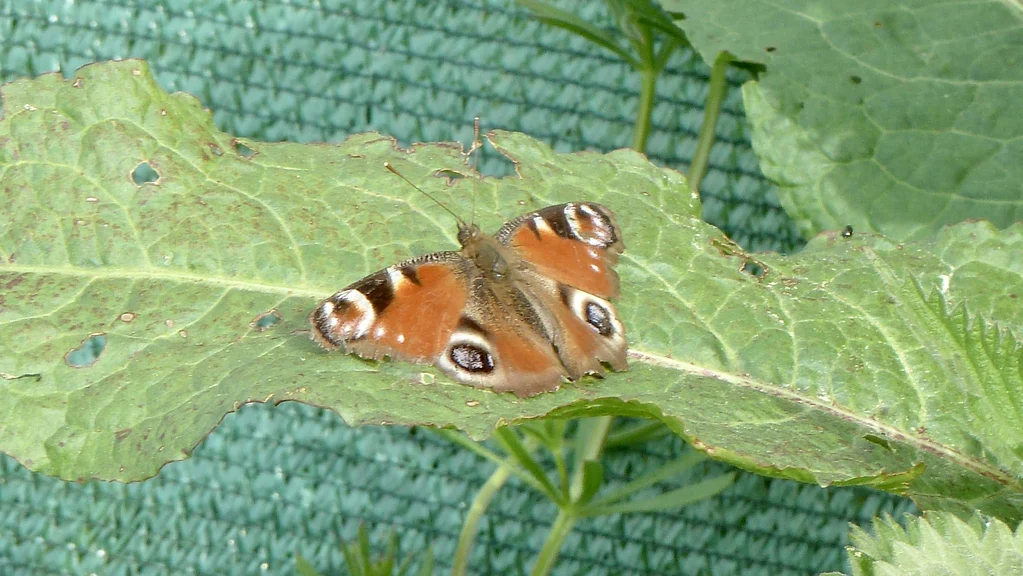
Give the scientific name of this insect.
Aglais io
